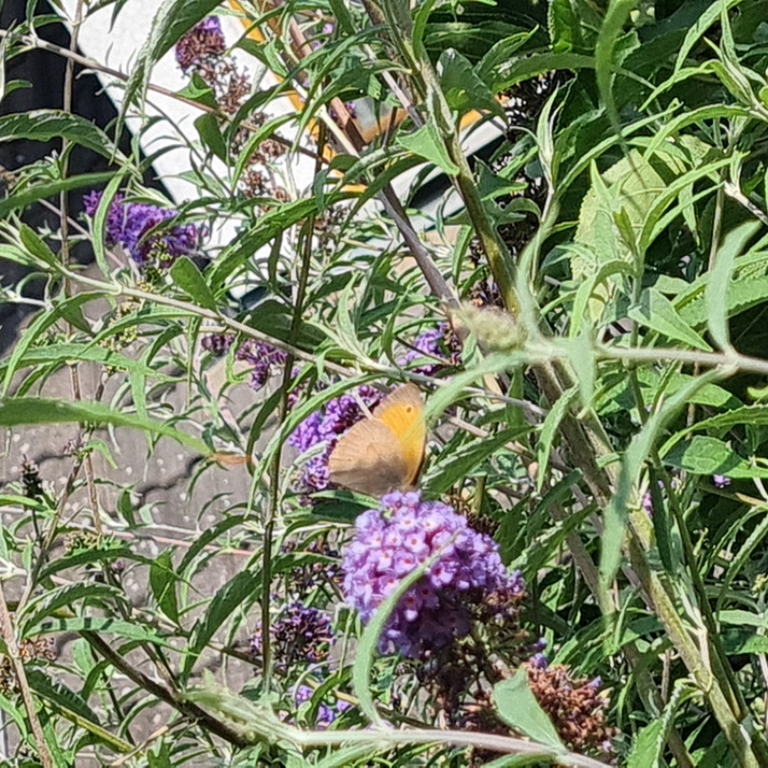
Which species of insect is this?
Maniola jurtina
